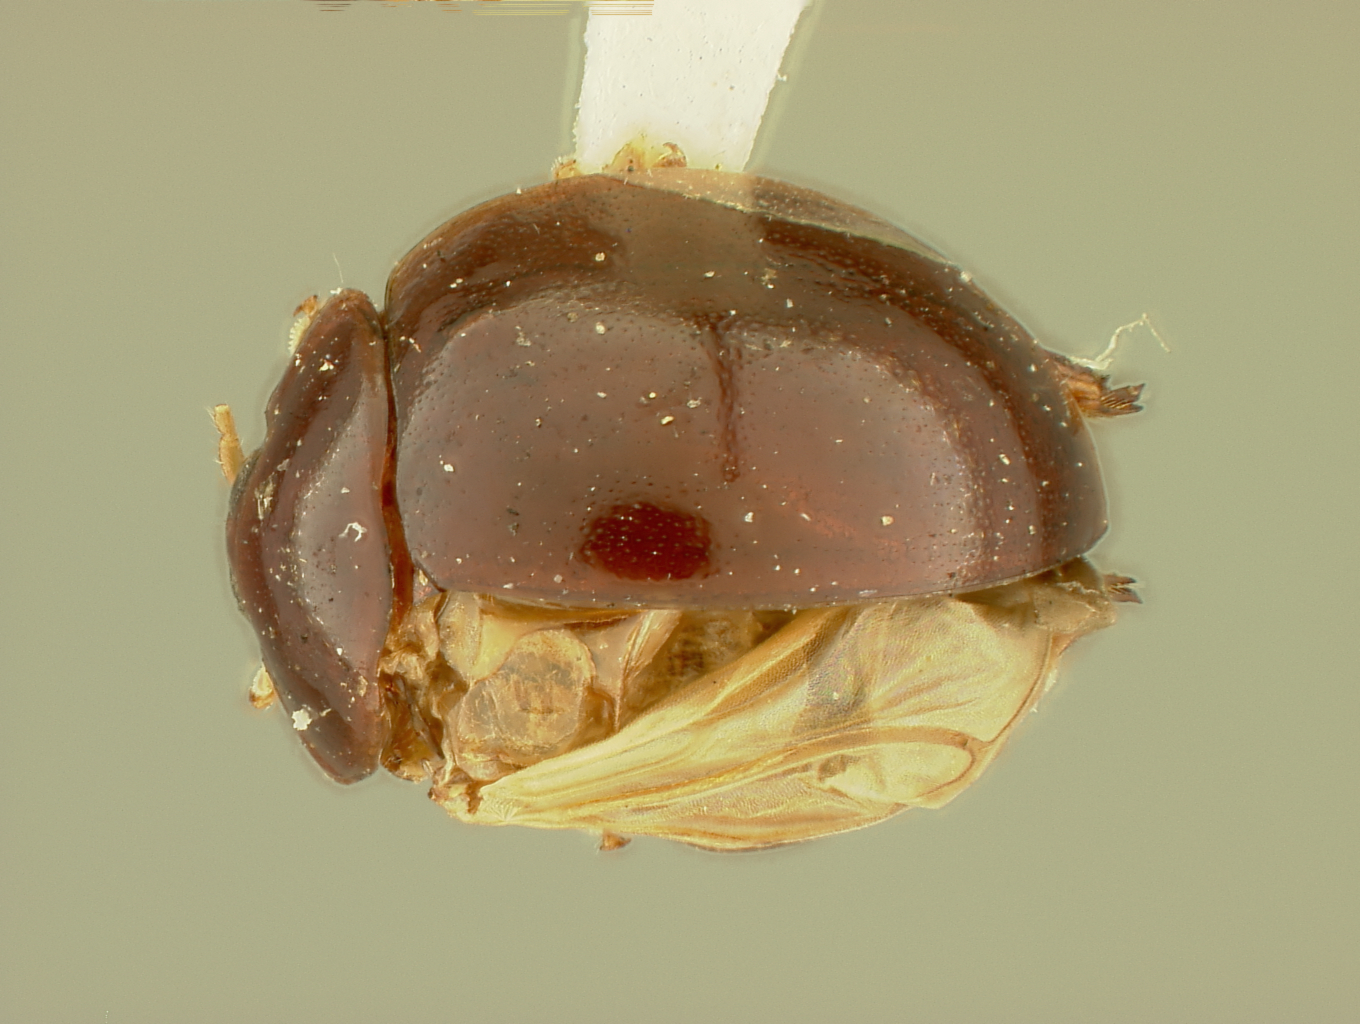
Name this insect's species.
Argopistes rubicundus
